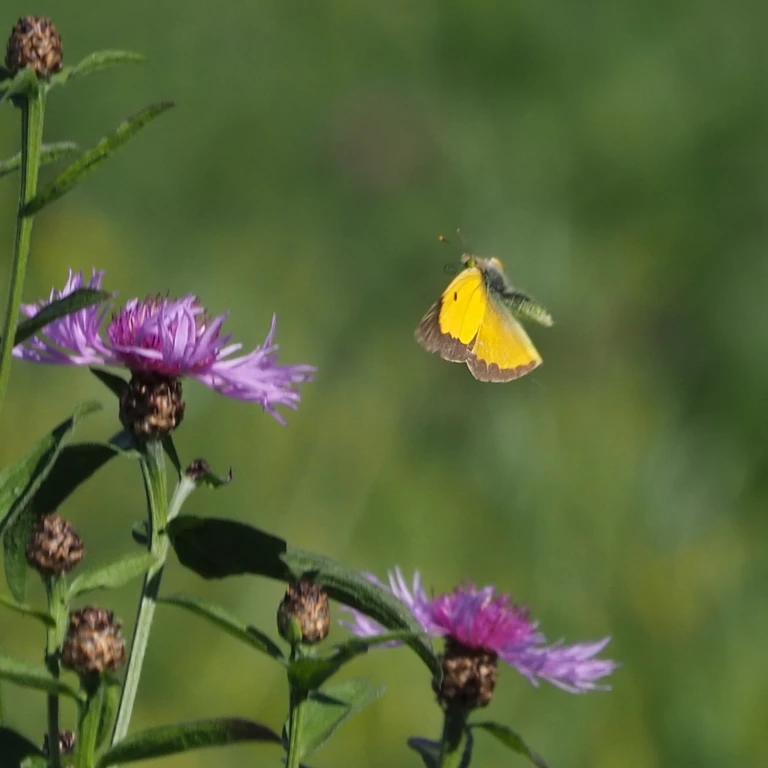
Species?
Colias croceus
